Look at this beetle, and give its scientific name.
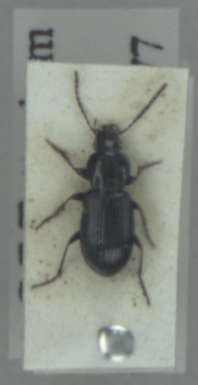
Pterostichus diligens
